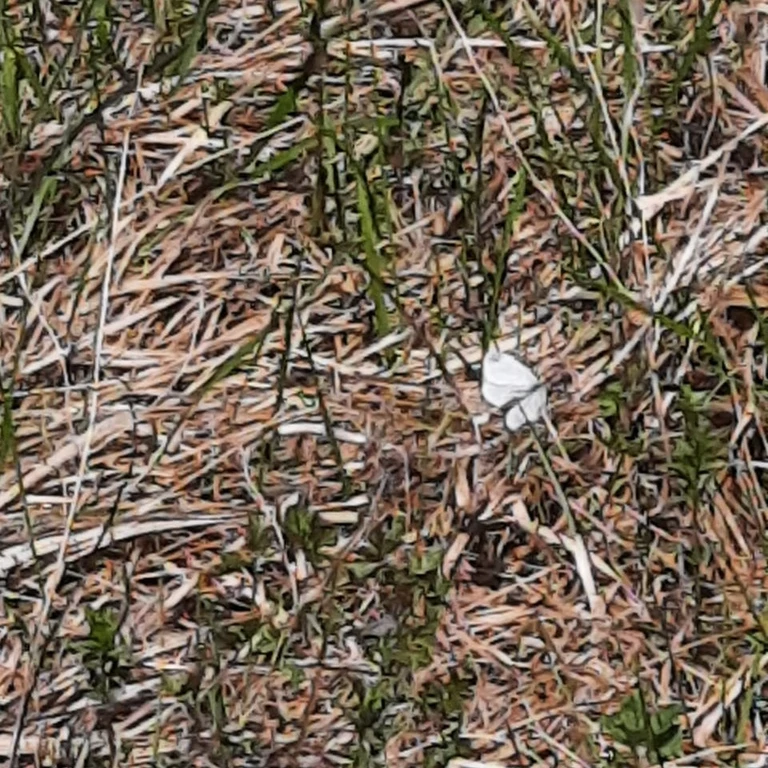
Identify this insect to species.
Leptidea sinapis/juvernica
